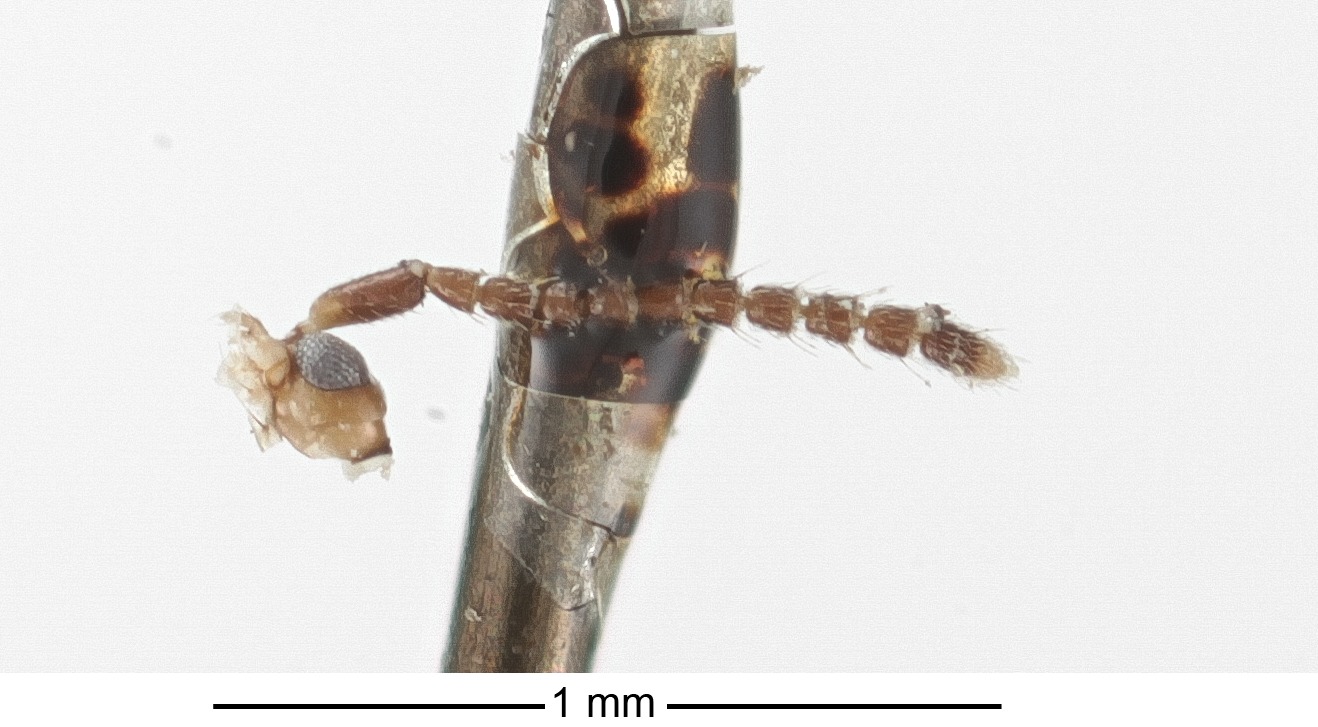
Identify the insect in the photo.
Spirachtha schioedtei
